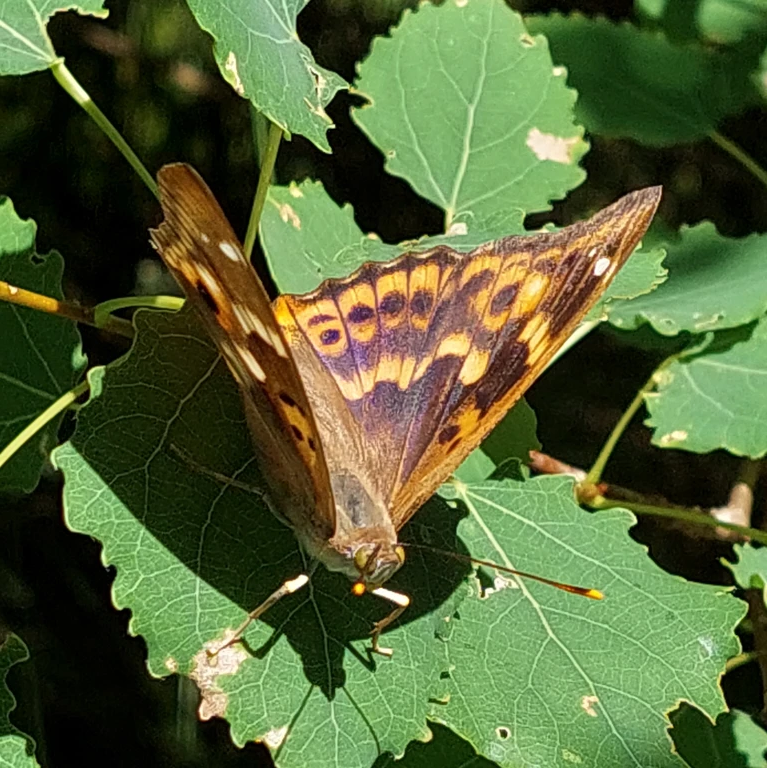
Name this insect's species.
Apatura ilia
